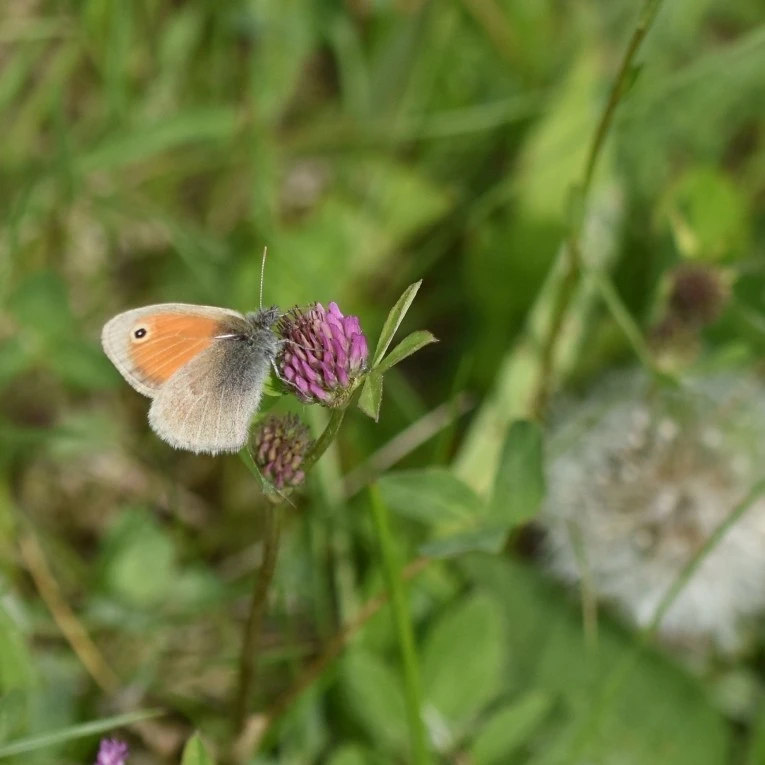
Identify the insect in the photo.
Coenonympha pamphilus
